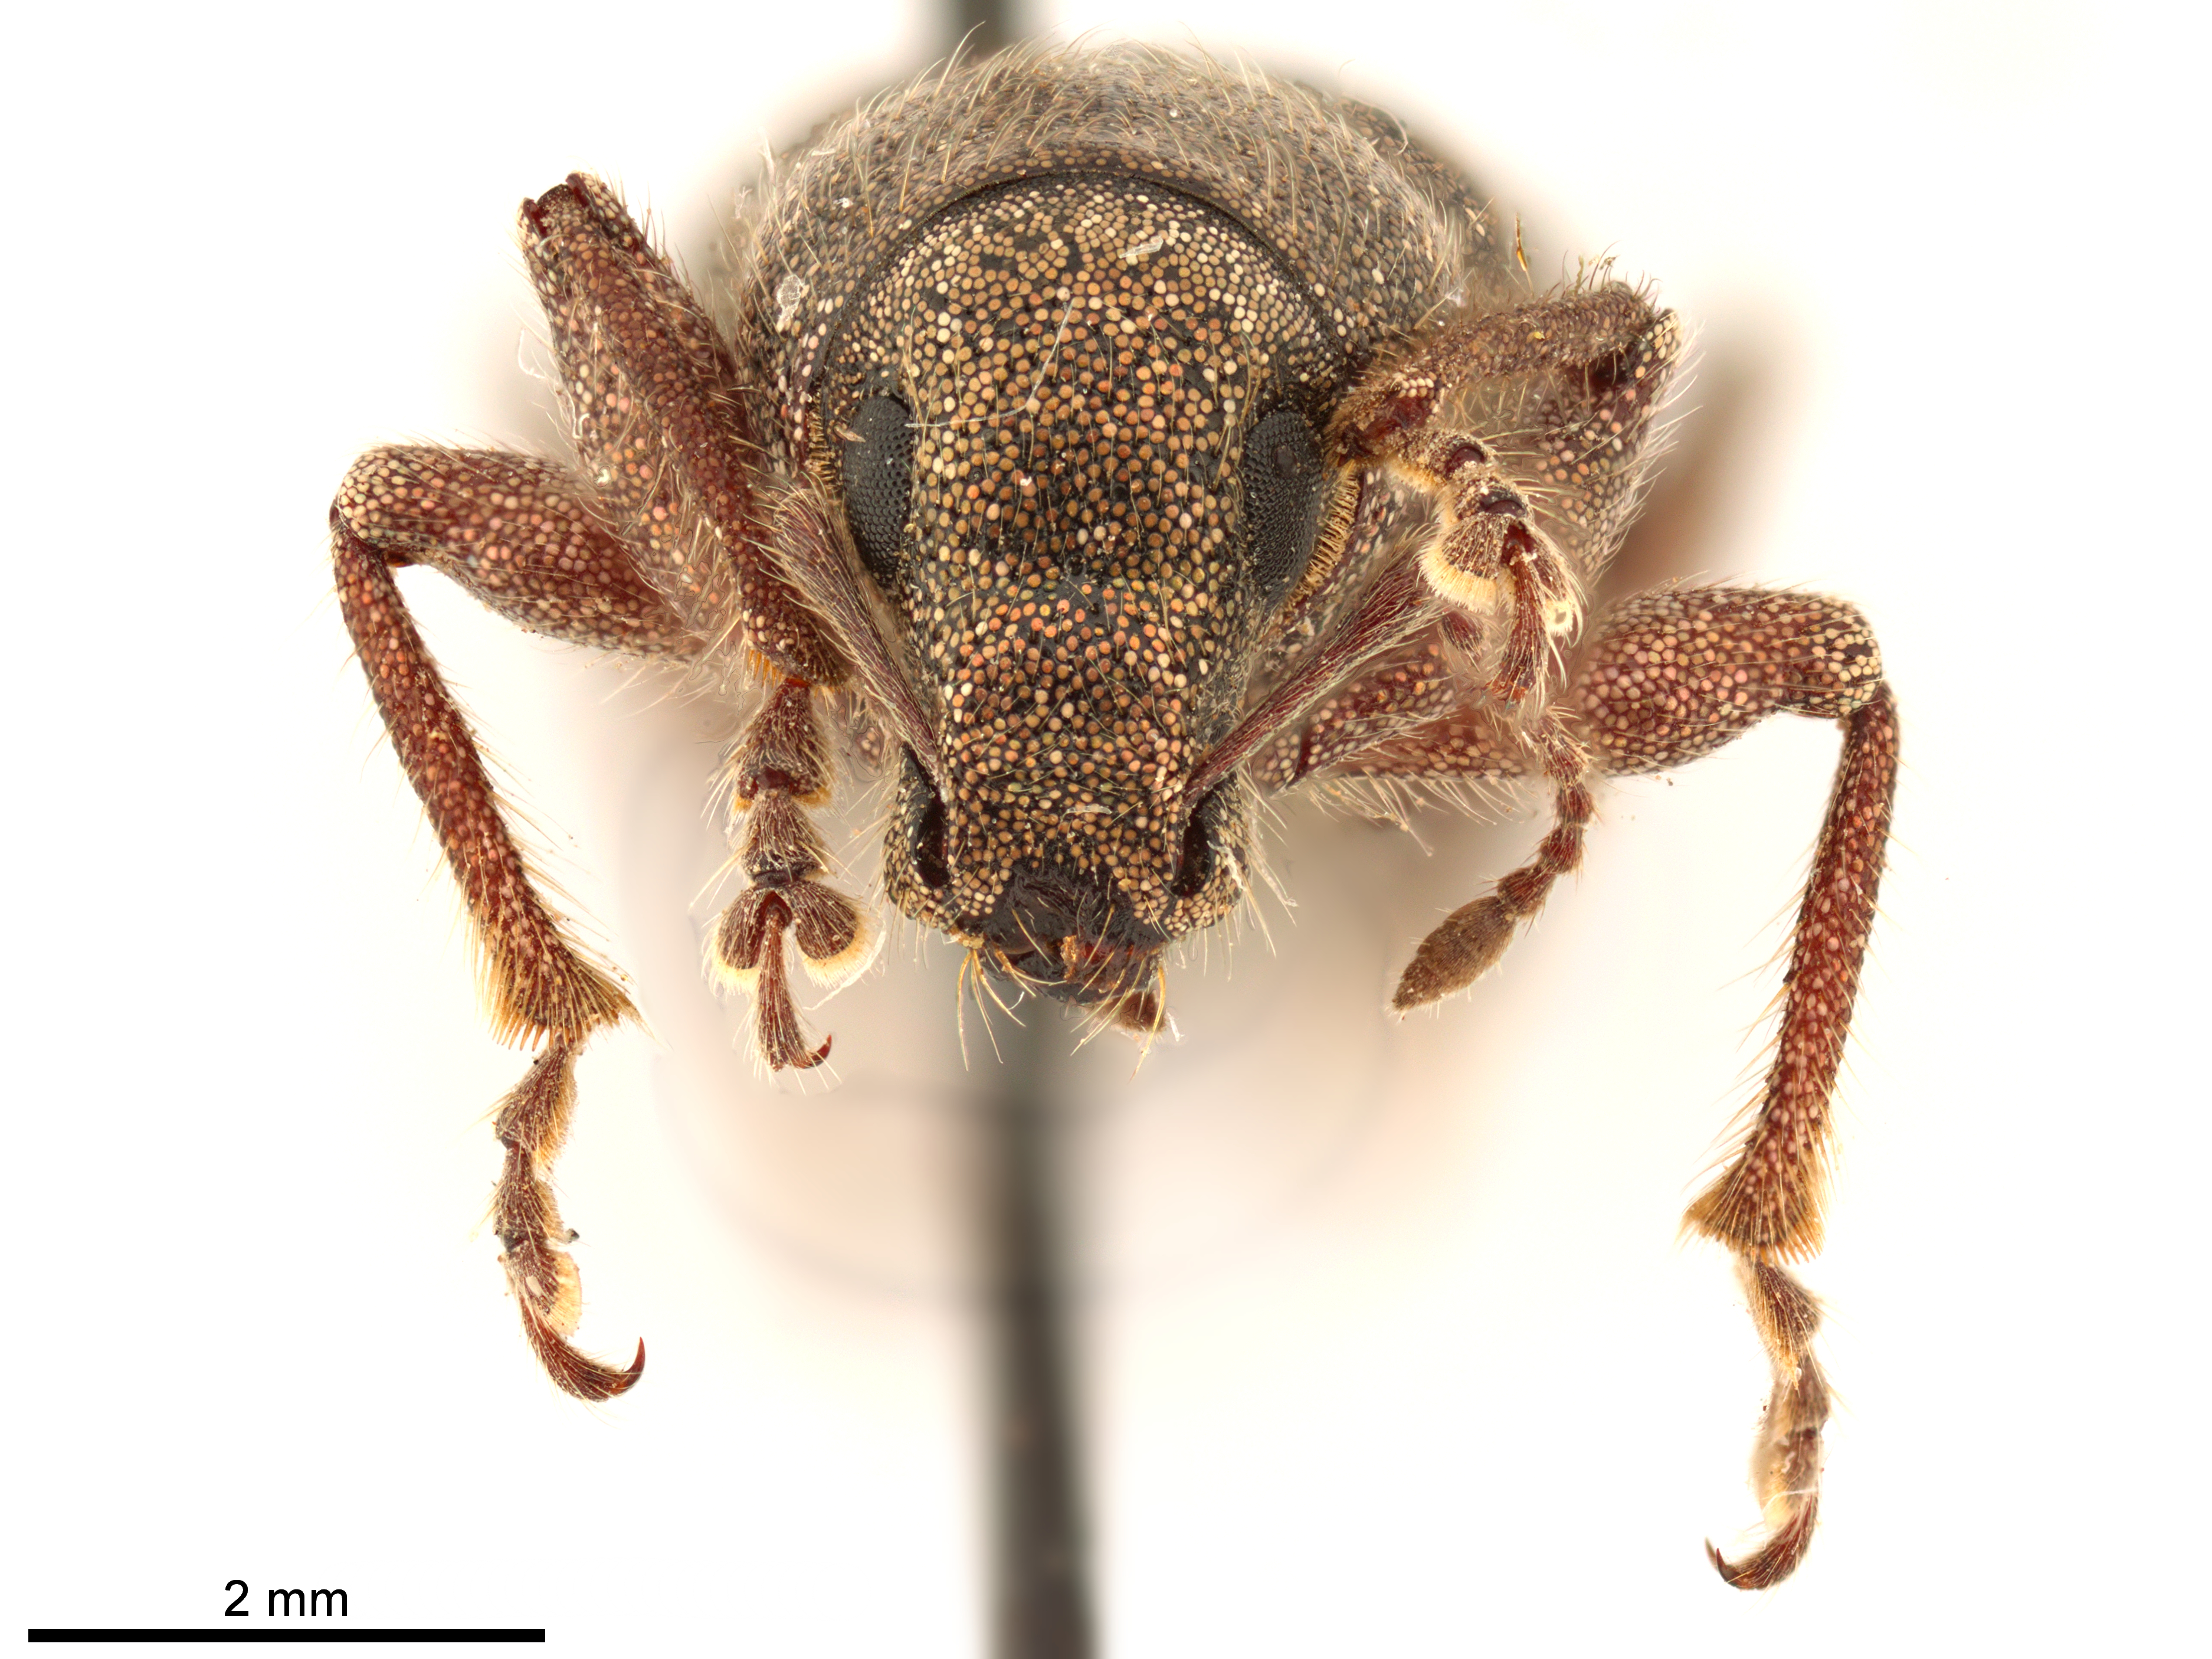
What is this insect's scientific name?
Pseudorimus orbicollis
